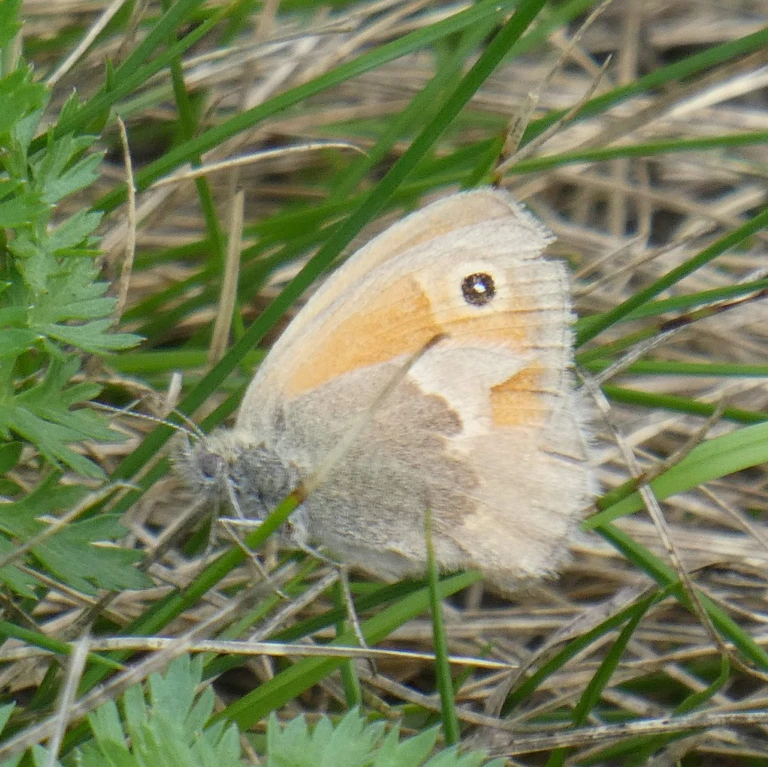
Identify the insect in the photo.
Coenonympha pamphilus
